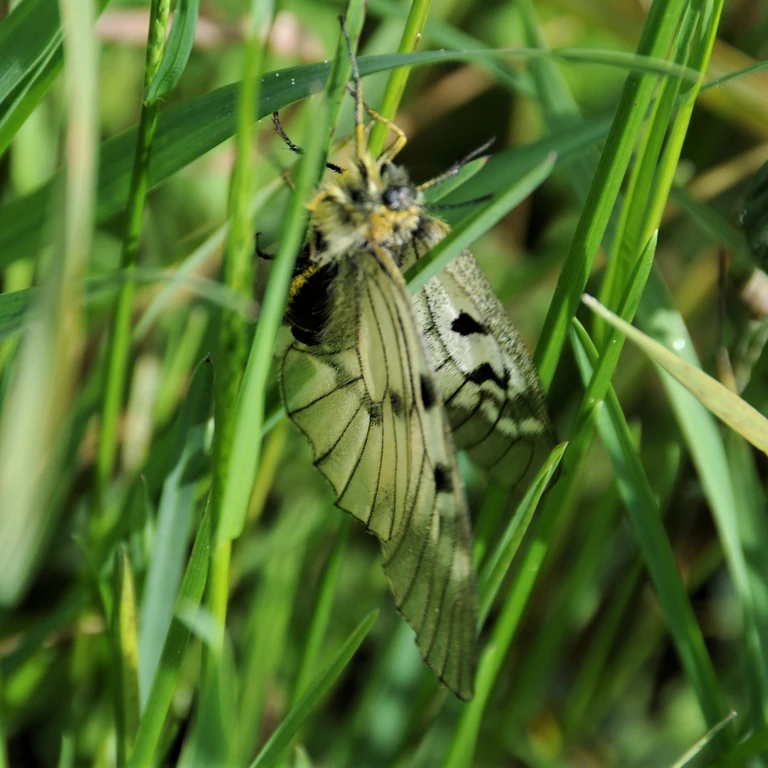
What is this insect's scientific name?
Parnassius mnemosyne
